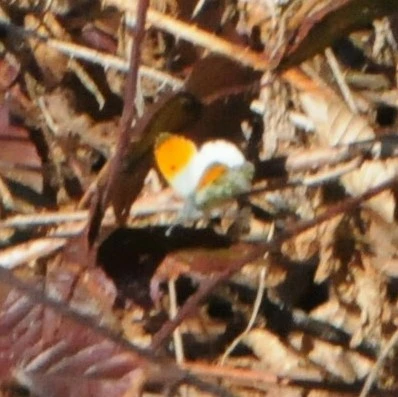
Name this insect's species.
Anthocharis cardamines
